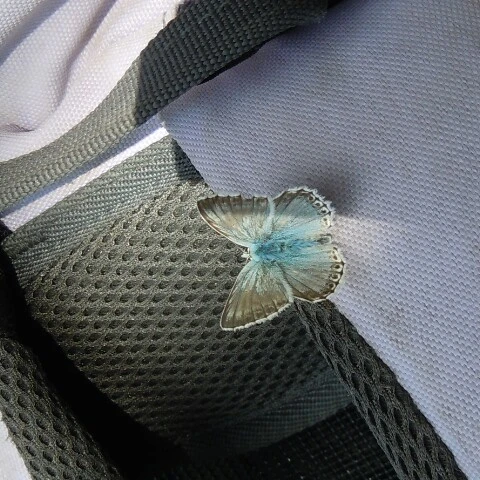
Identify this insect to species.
Lysandra coridon
